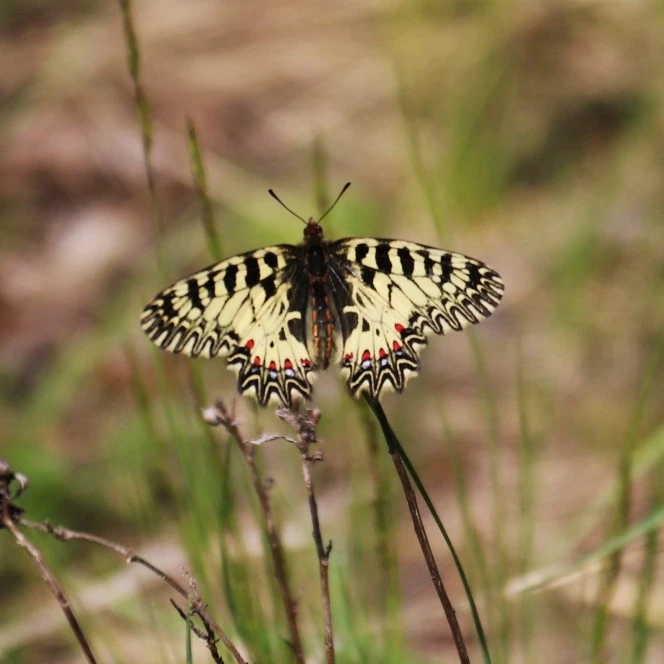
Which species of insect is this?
Zerynthia polyxena
